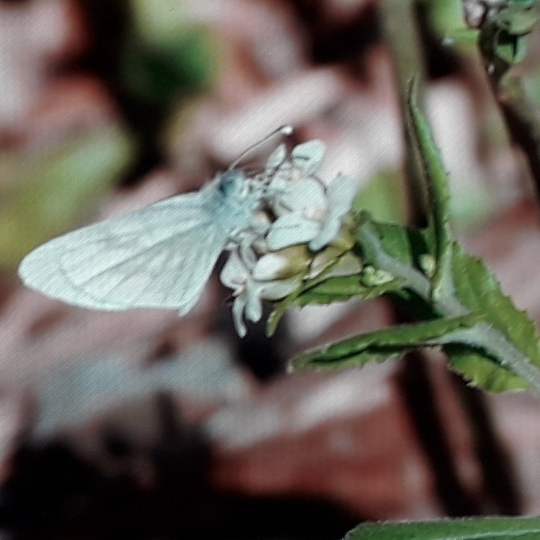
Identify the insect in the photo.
Leptidea sinapis/juvernica
